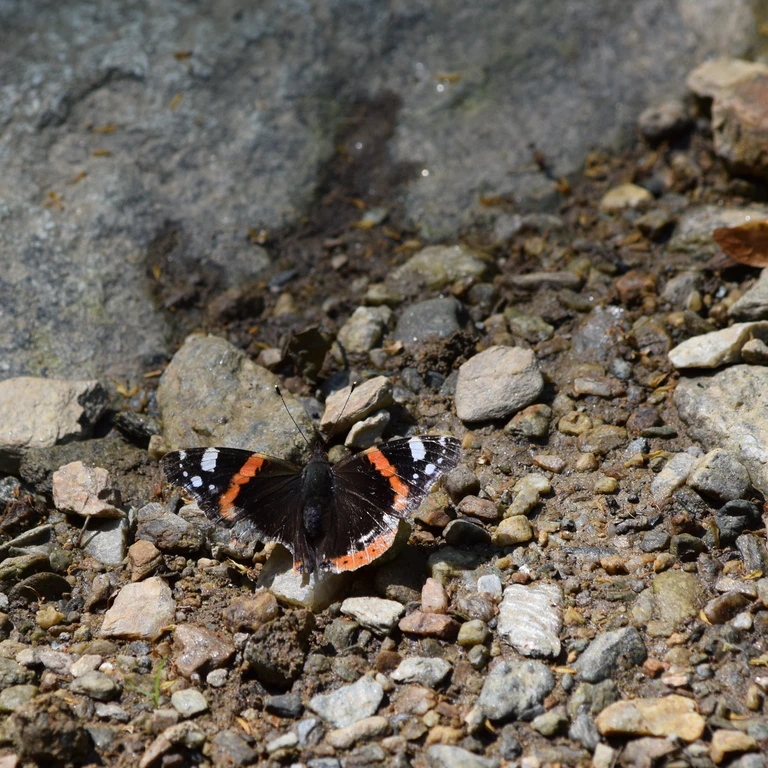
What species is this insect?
Vanessa atalanta
